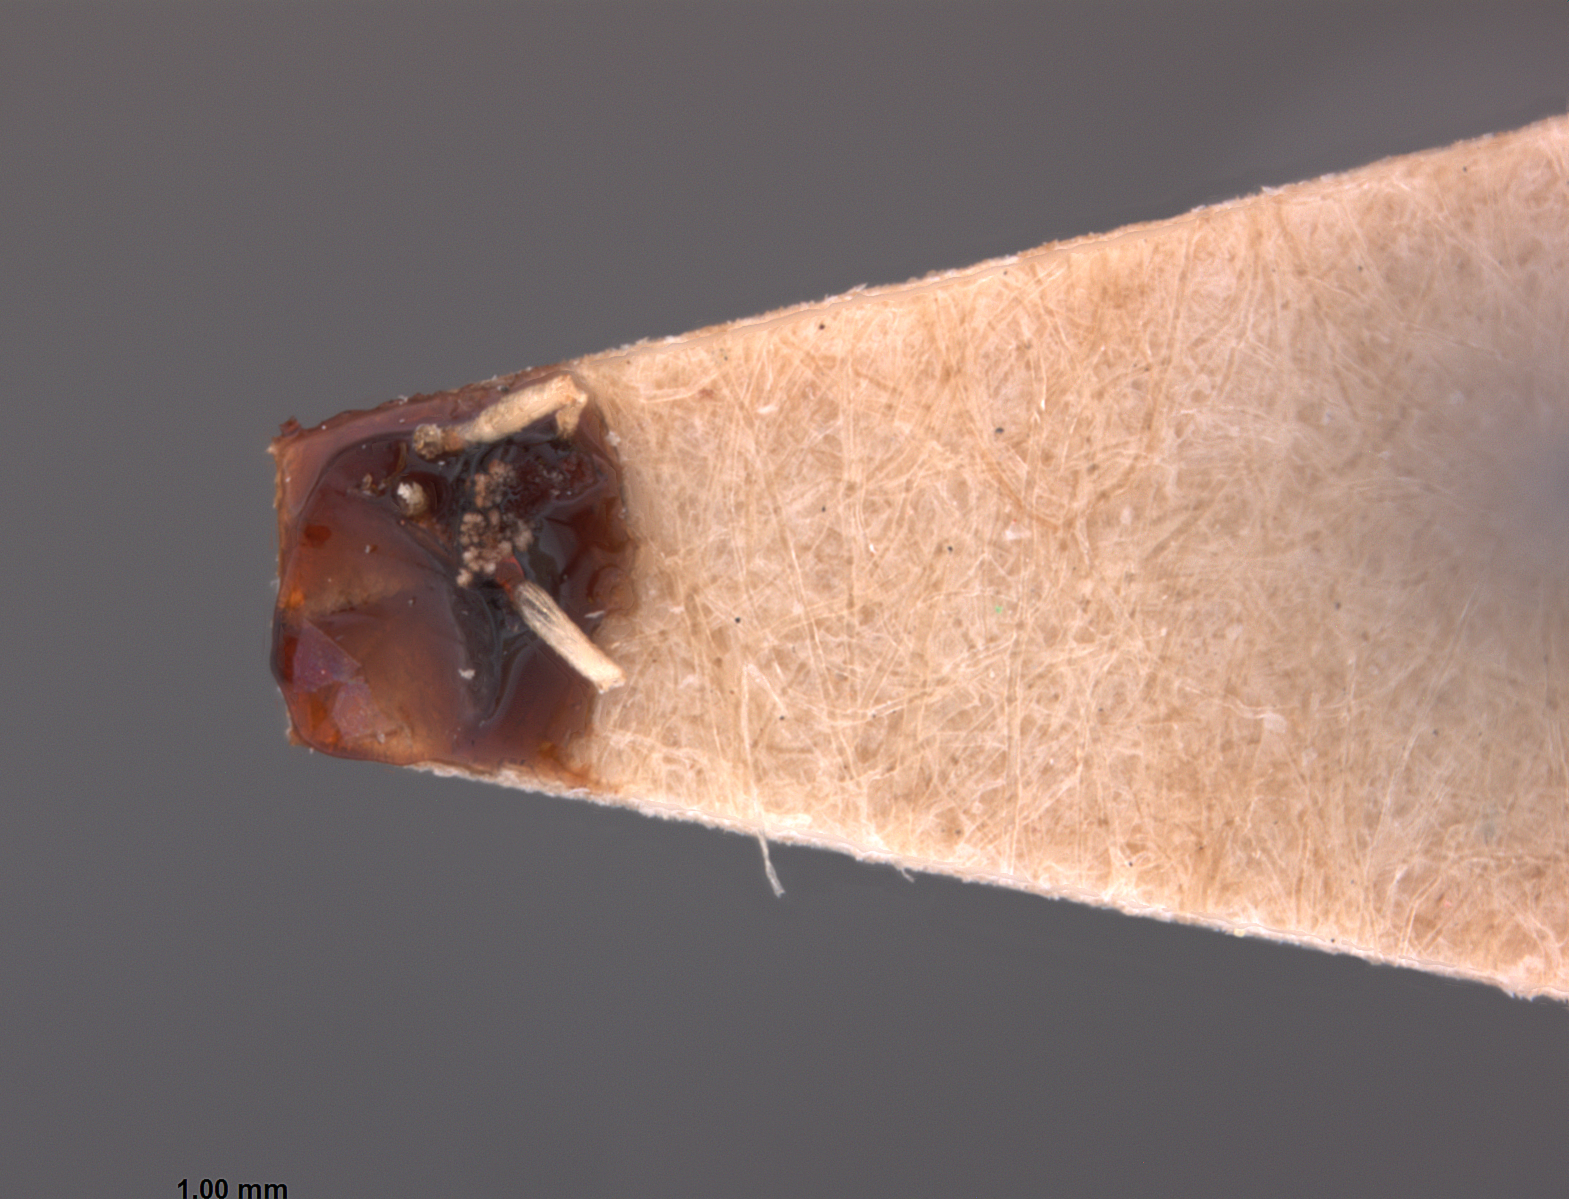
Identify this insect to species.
Leptopharsa myersi
